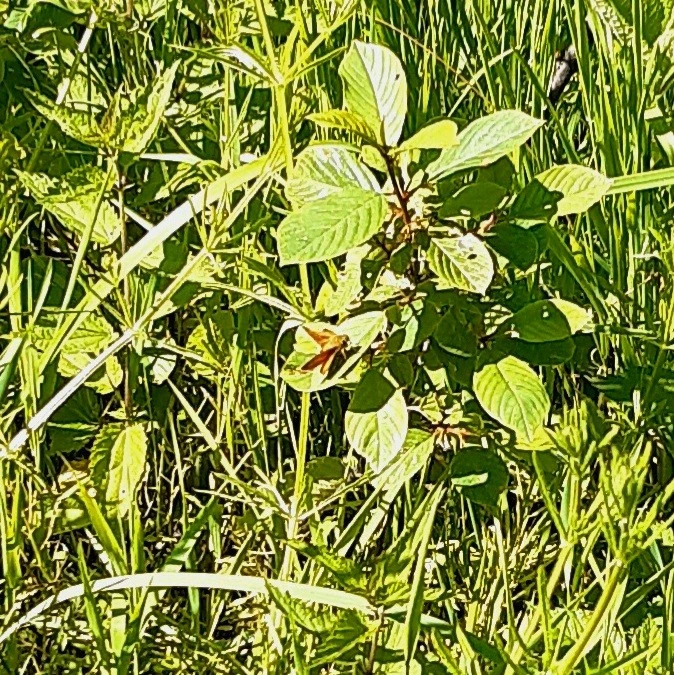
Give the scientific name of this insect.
Ochlodes sylvanus (also Ochlodes venata)
